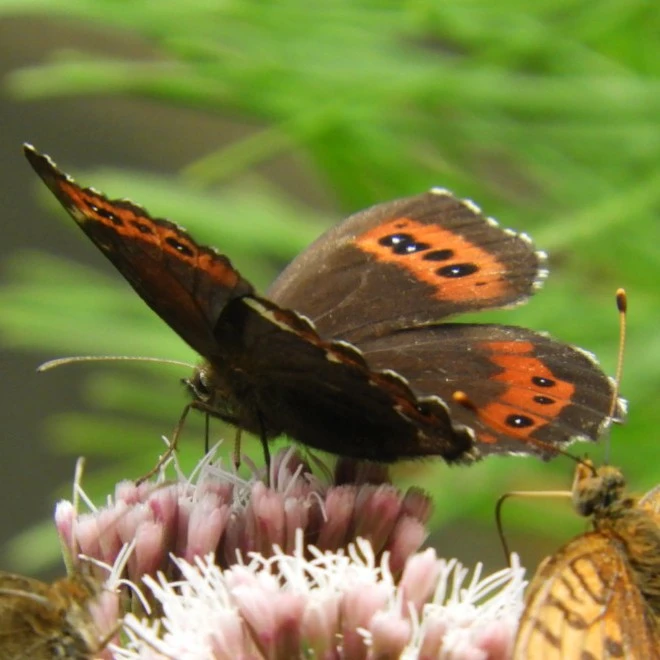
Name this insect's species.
Erebia ligea
